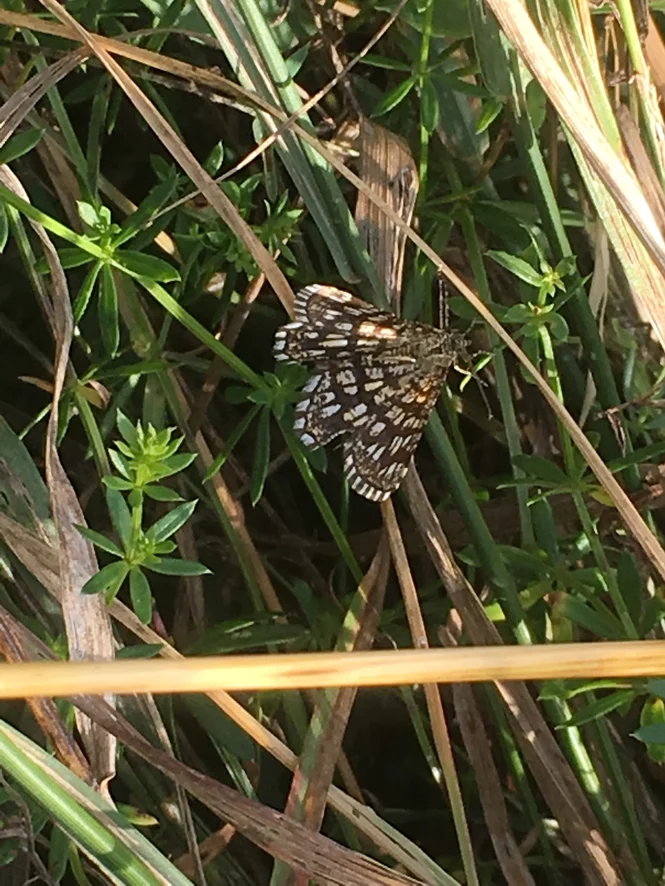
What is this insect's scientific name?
Chiasmia clathrata
